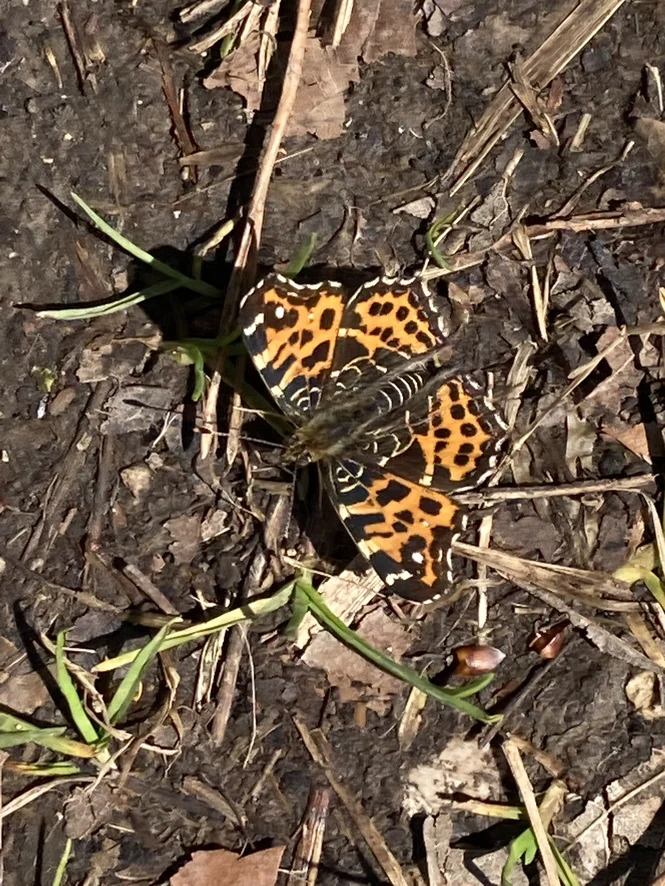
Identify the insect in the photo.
Araschnia levana
